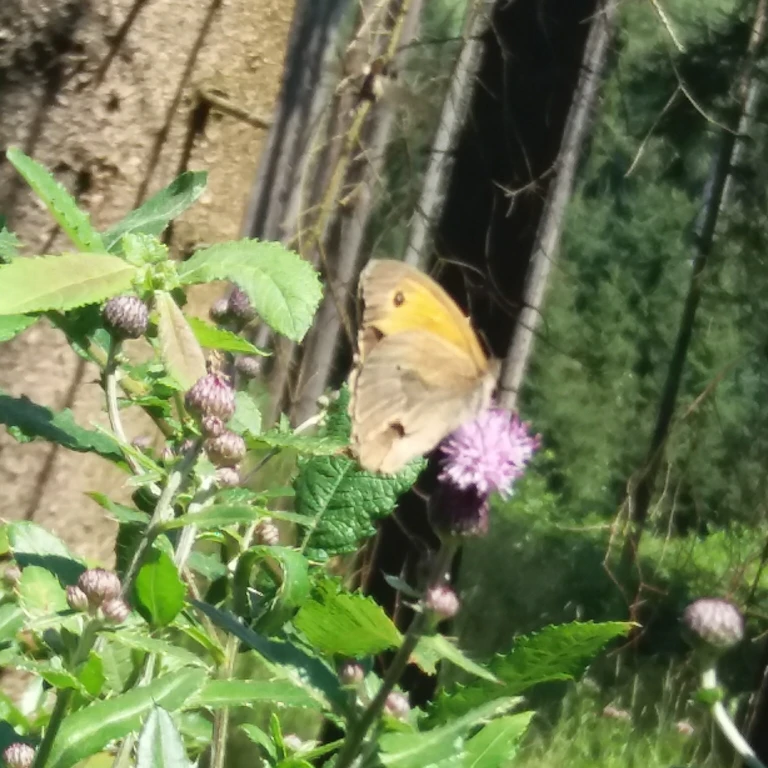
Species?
Maniola jurtina
